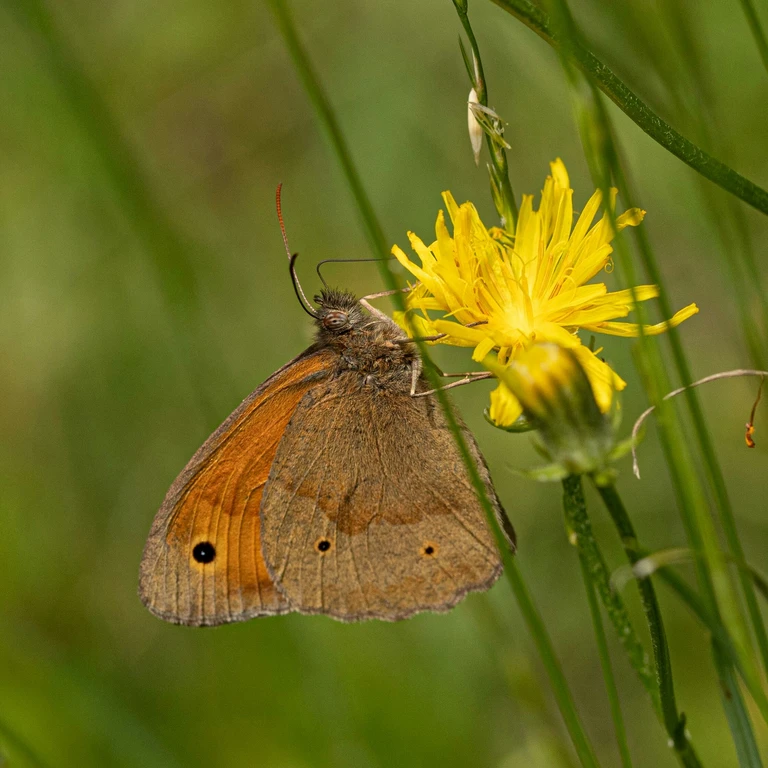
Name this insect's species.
Maniola jurtina
